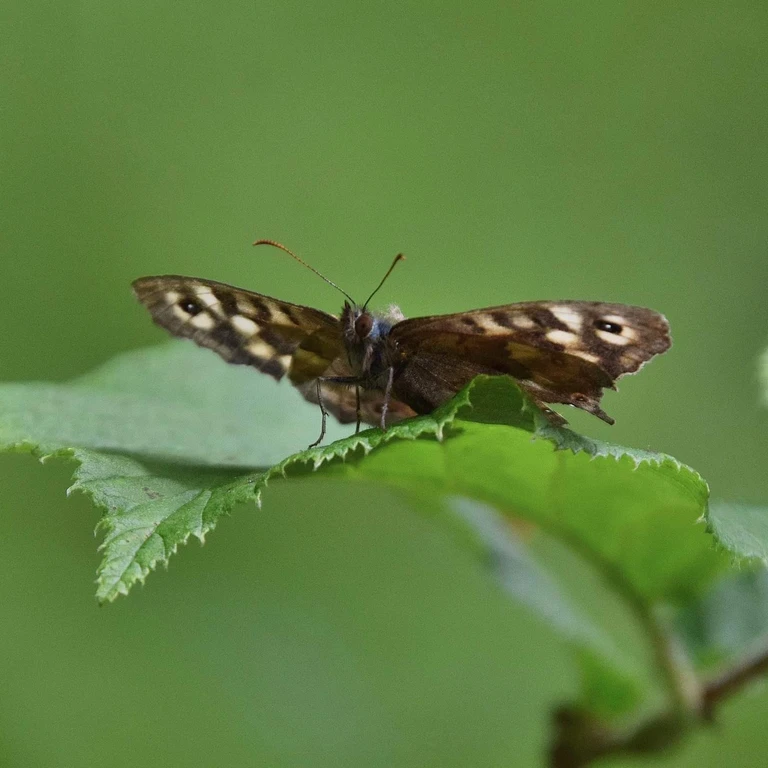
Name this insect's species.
Pararge aegeria
